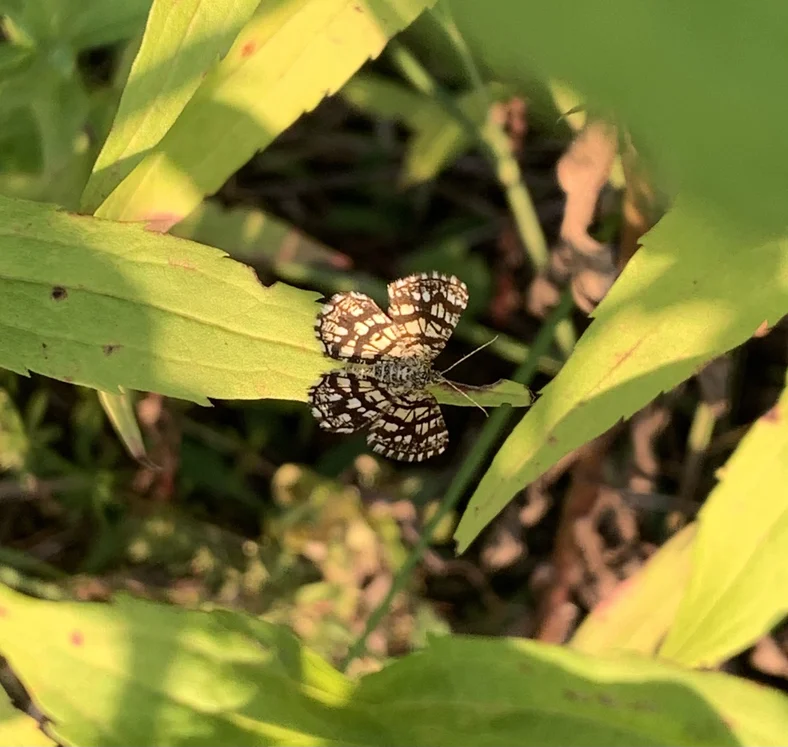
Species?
Chiasmia clathrata
